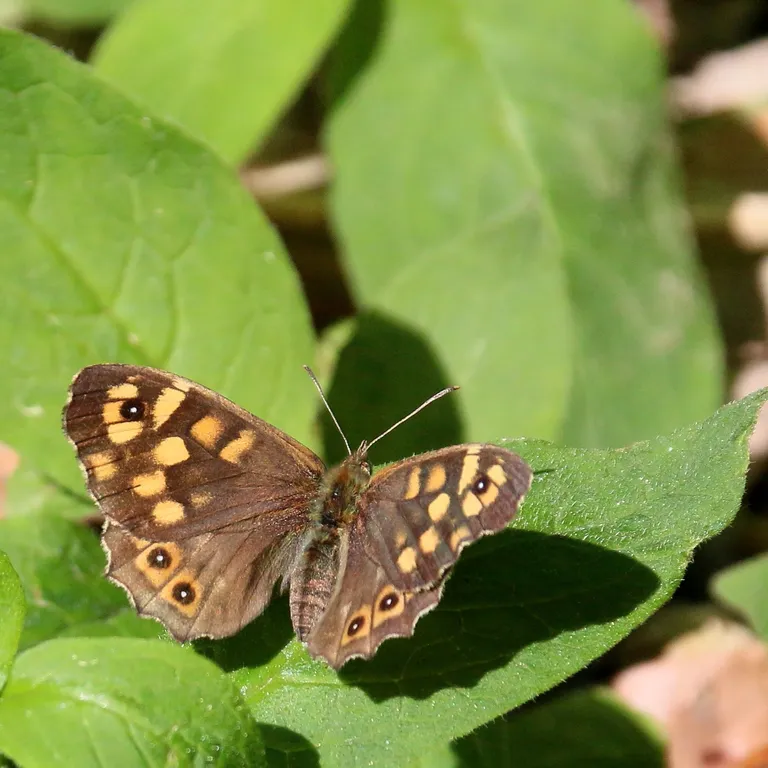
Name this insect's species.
Pararge aegeria
